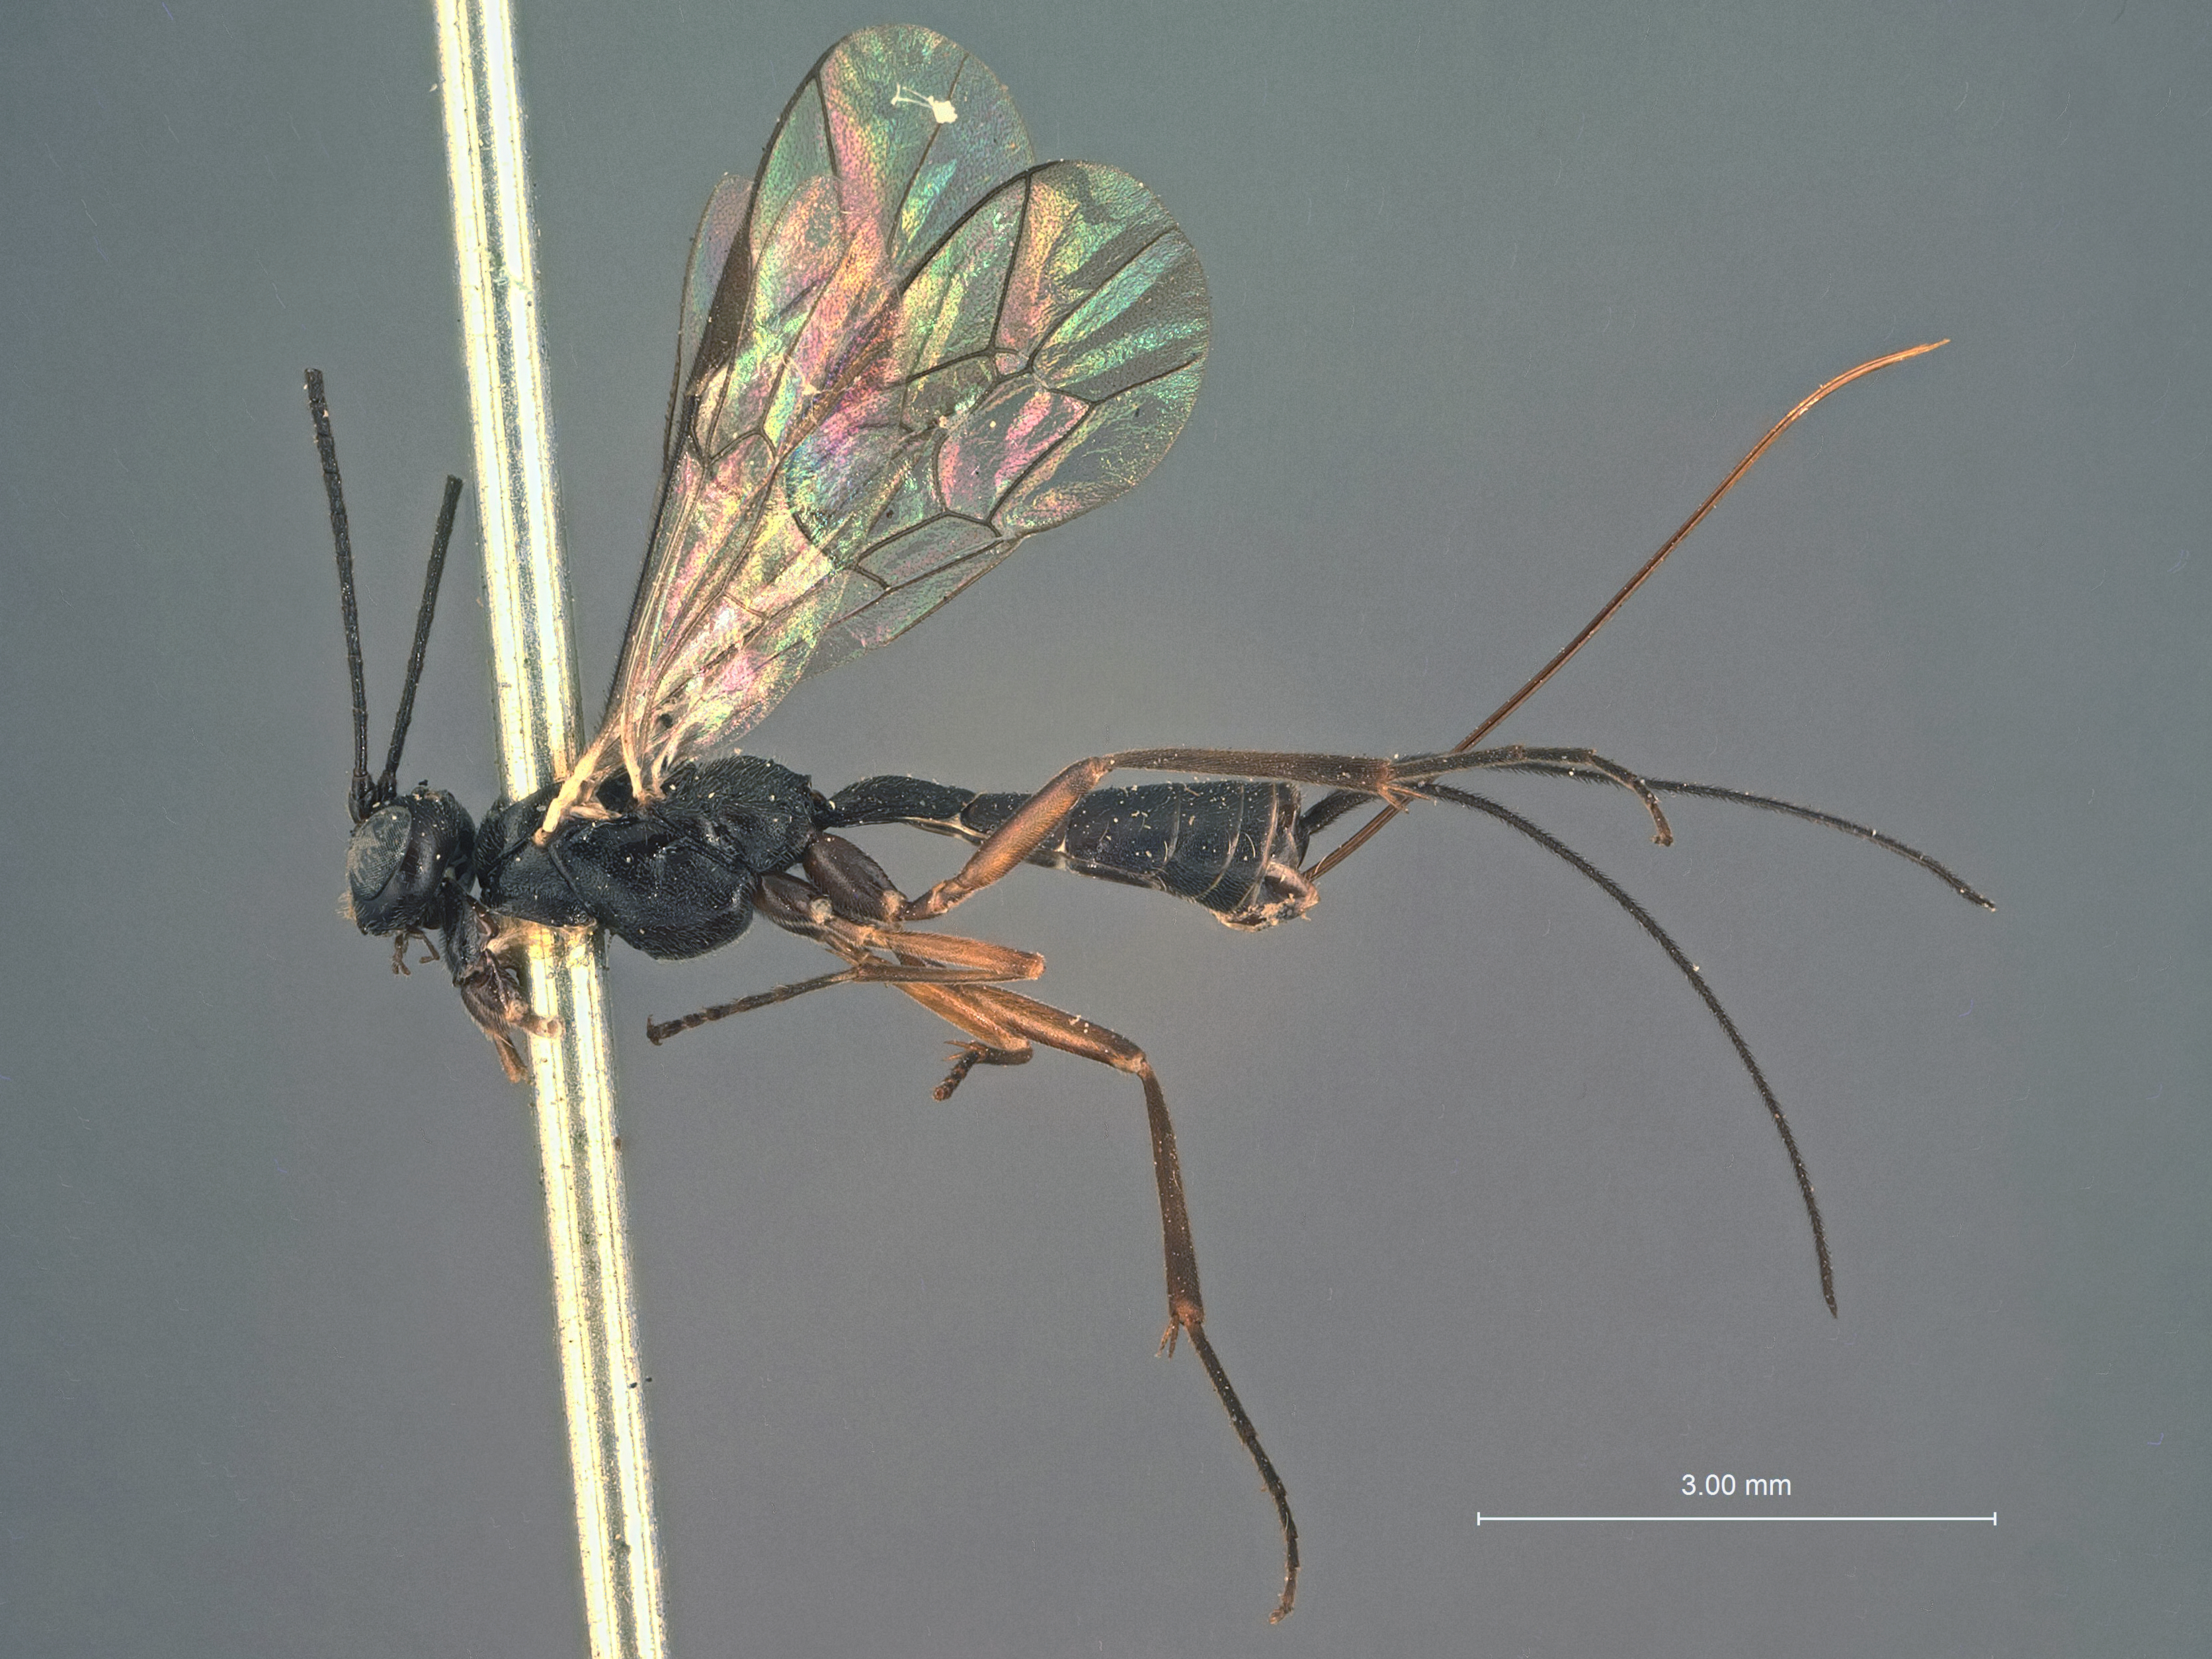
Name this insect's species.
Pimplopterus yakutatensis
